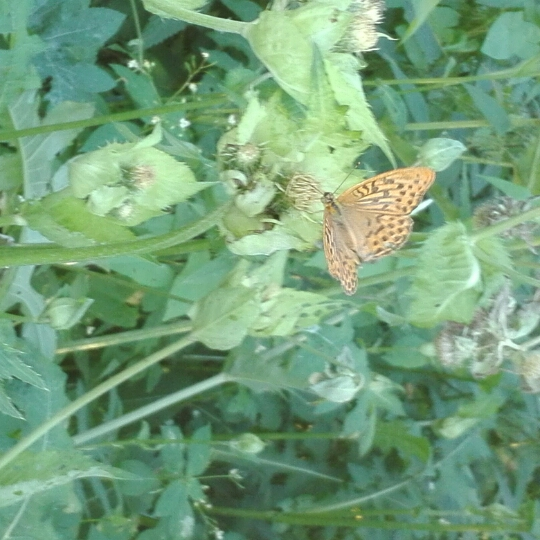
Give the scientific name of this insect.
Argynnis paphia
